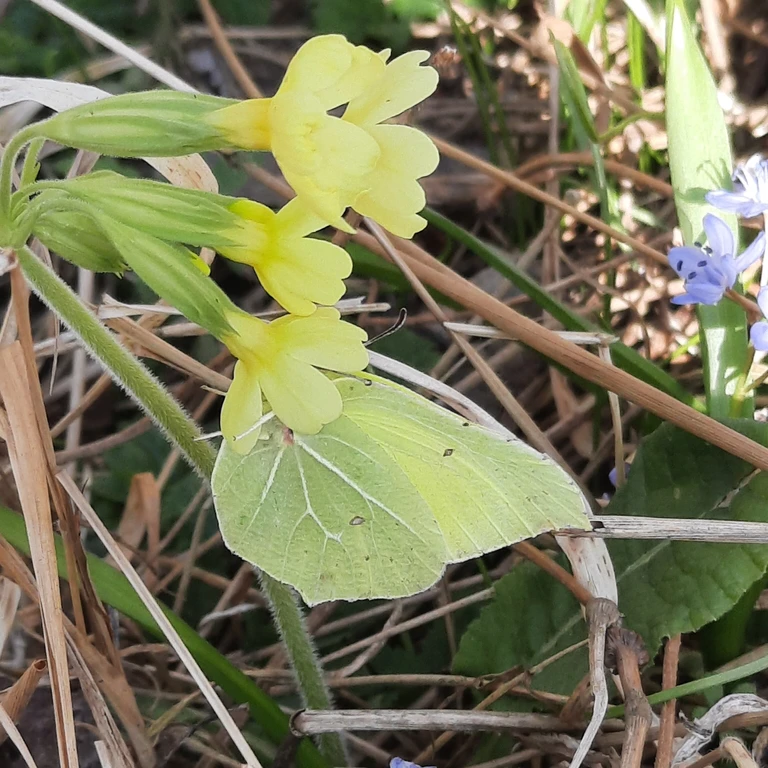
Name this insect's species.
Gonepteryx rhamni
